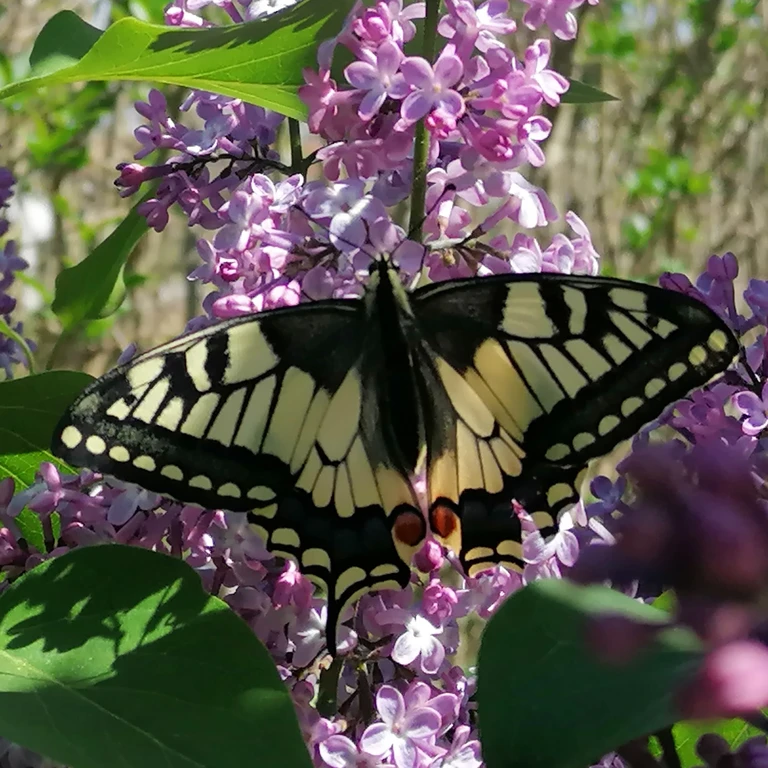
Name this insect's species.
Papilio machaon
